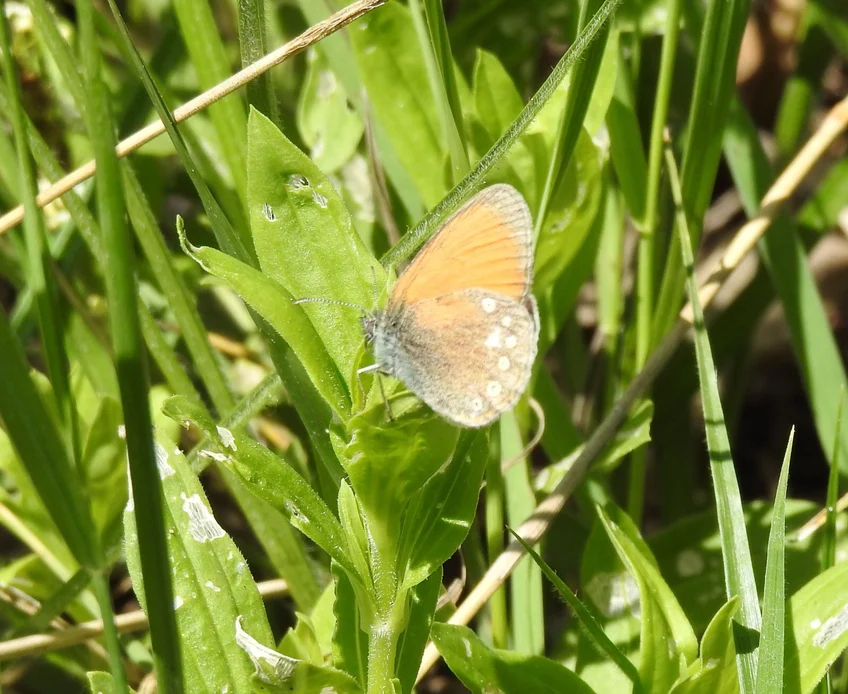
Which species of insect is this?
Coenonympha glycerion (also Coenonympha iphis)
